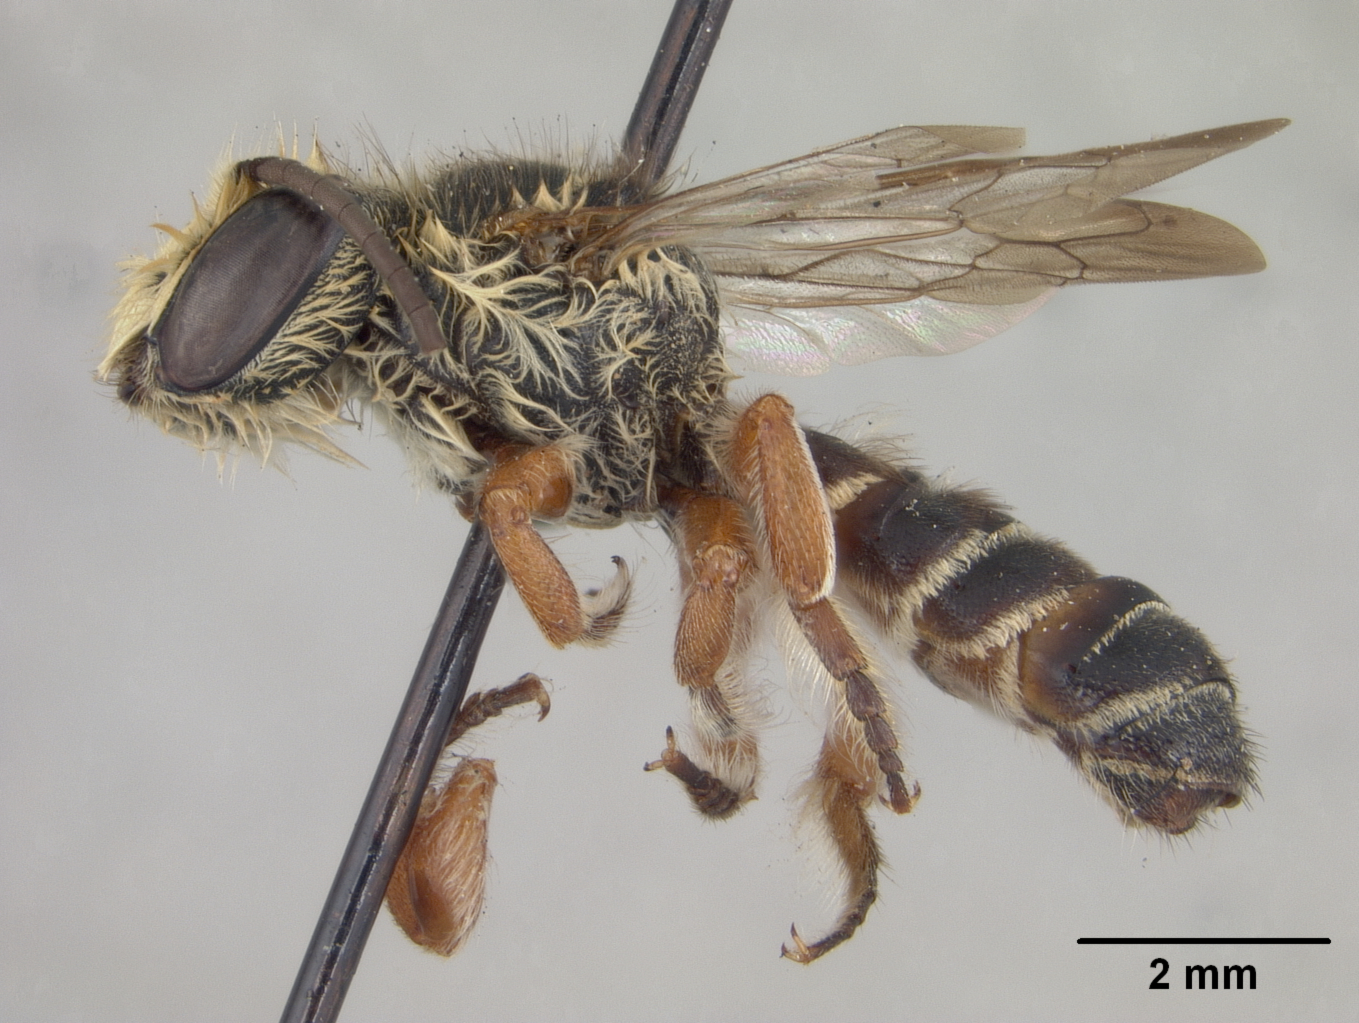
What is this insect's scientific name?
Megachile anodonta
